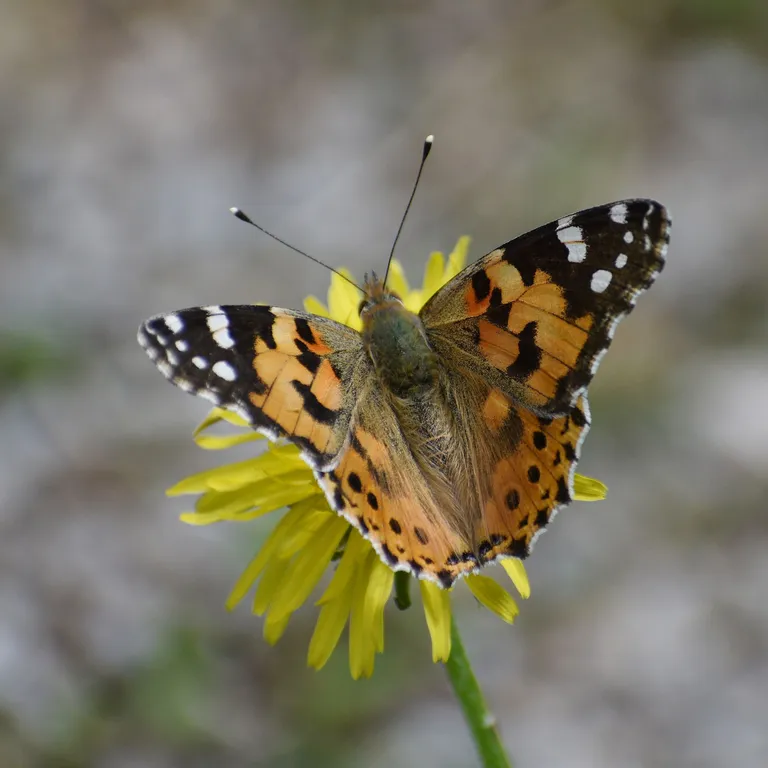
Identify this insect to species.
Vanessa cardui
